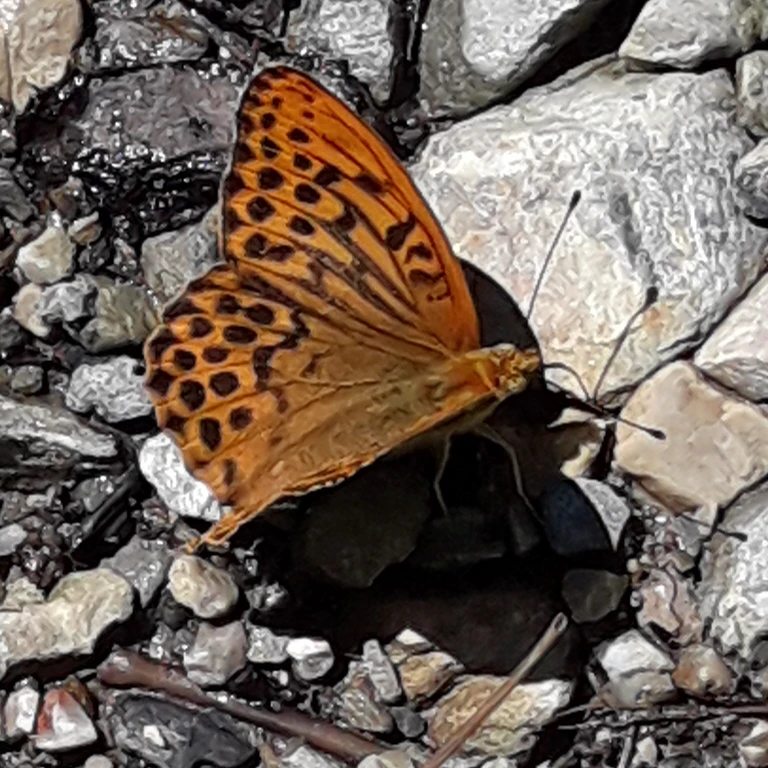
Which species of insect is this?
Argynnis paphia
